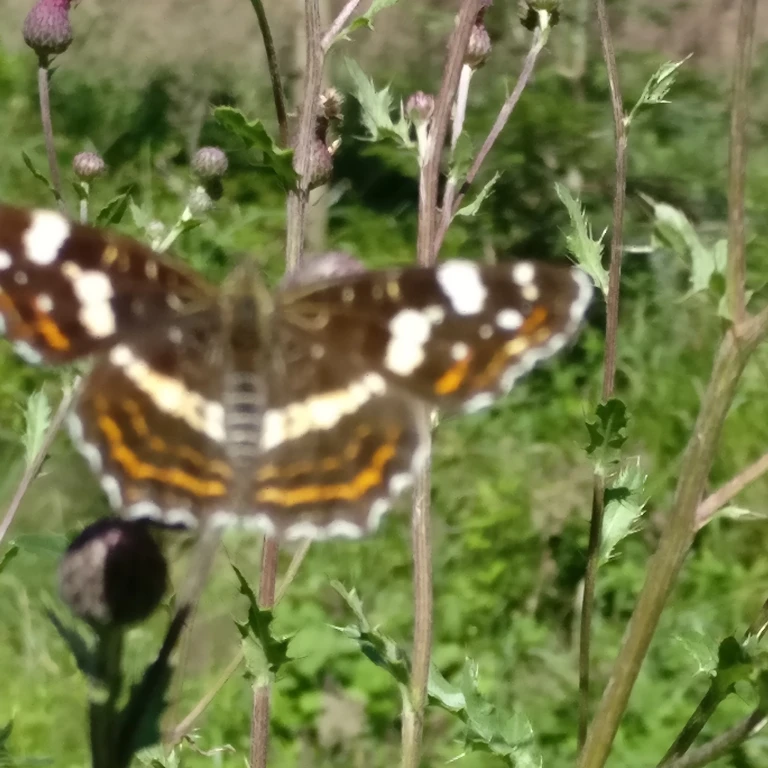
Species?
Araschnia levana
